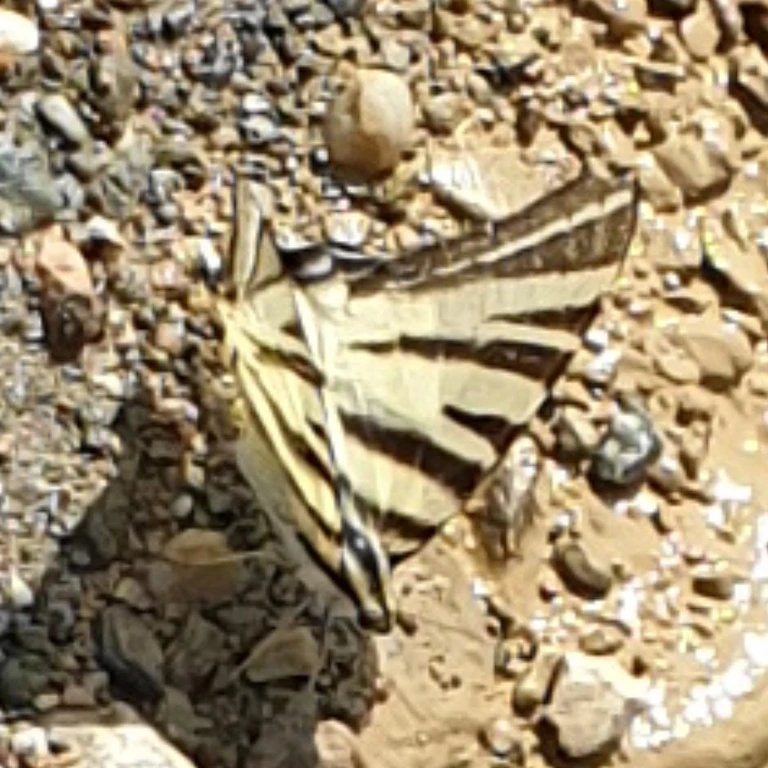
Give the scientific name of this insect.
Iphiclides podalirius
